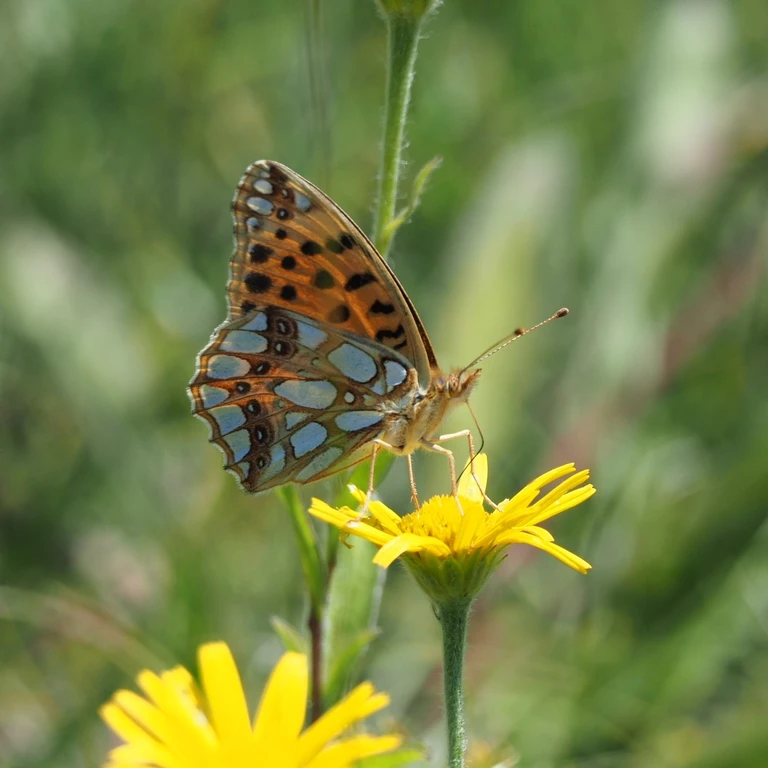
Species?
Issoria lathonia
